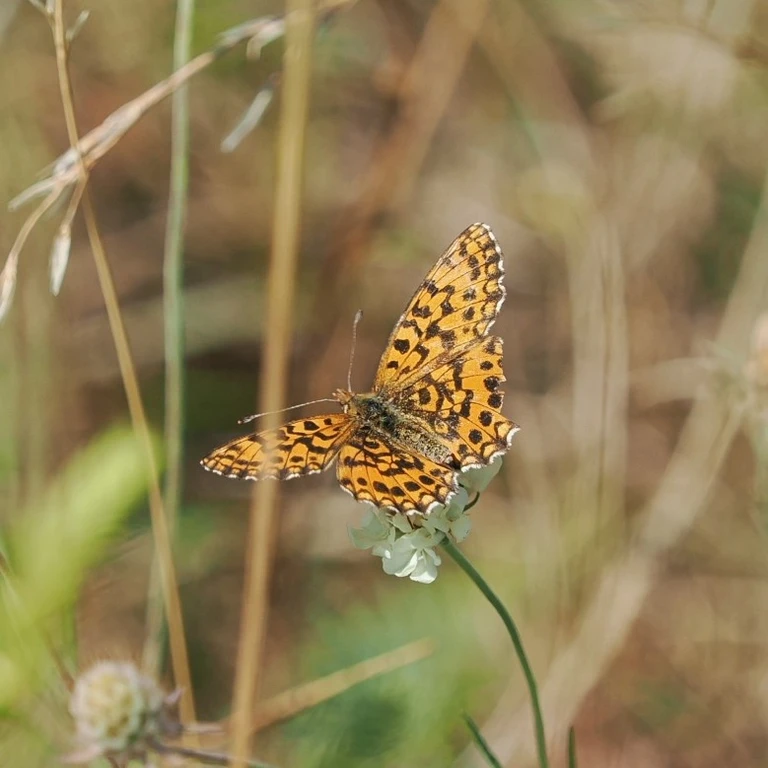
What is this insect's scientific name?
Boloria dia
